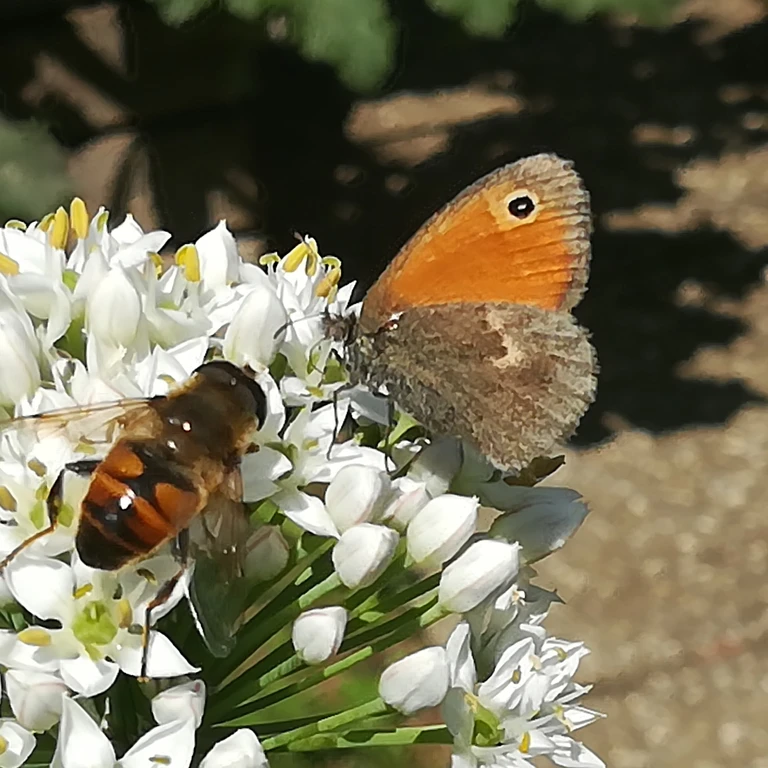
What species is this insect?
Coenonympha pamphilus
